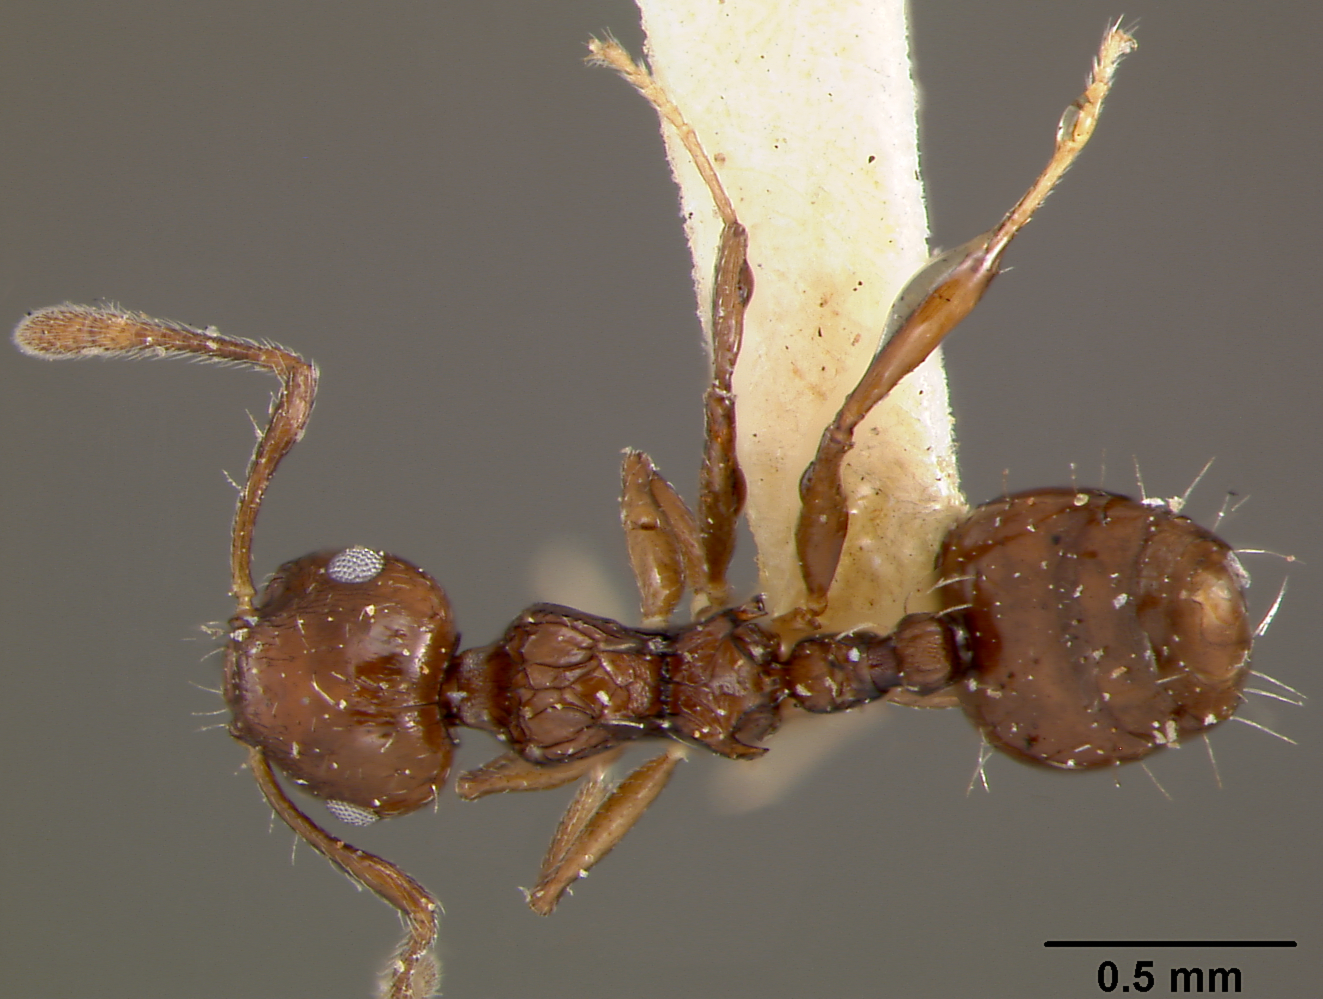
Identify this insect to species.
Crematogaster sculpturata
